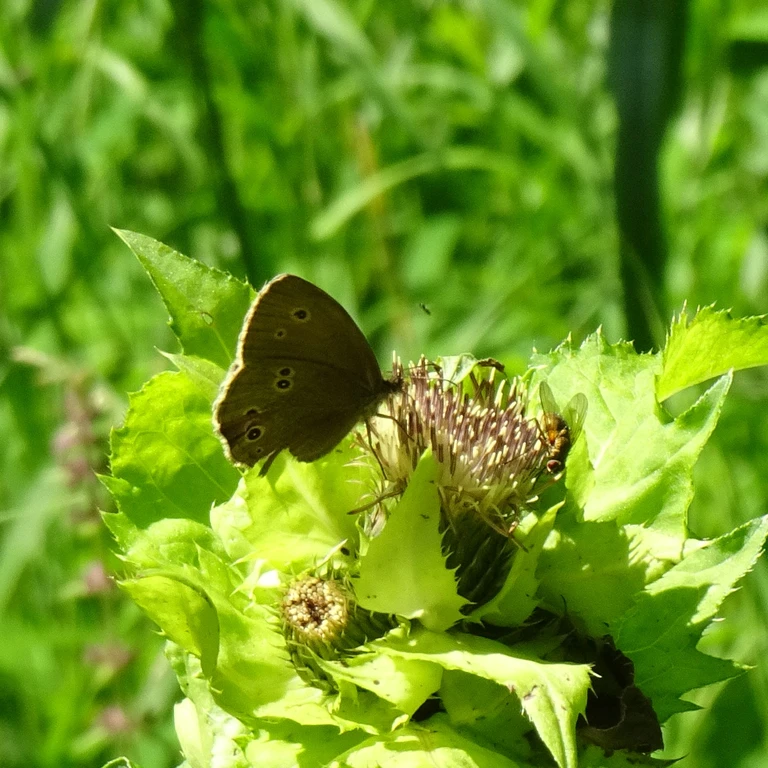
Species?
Aphantopus hyperantus
